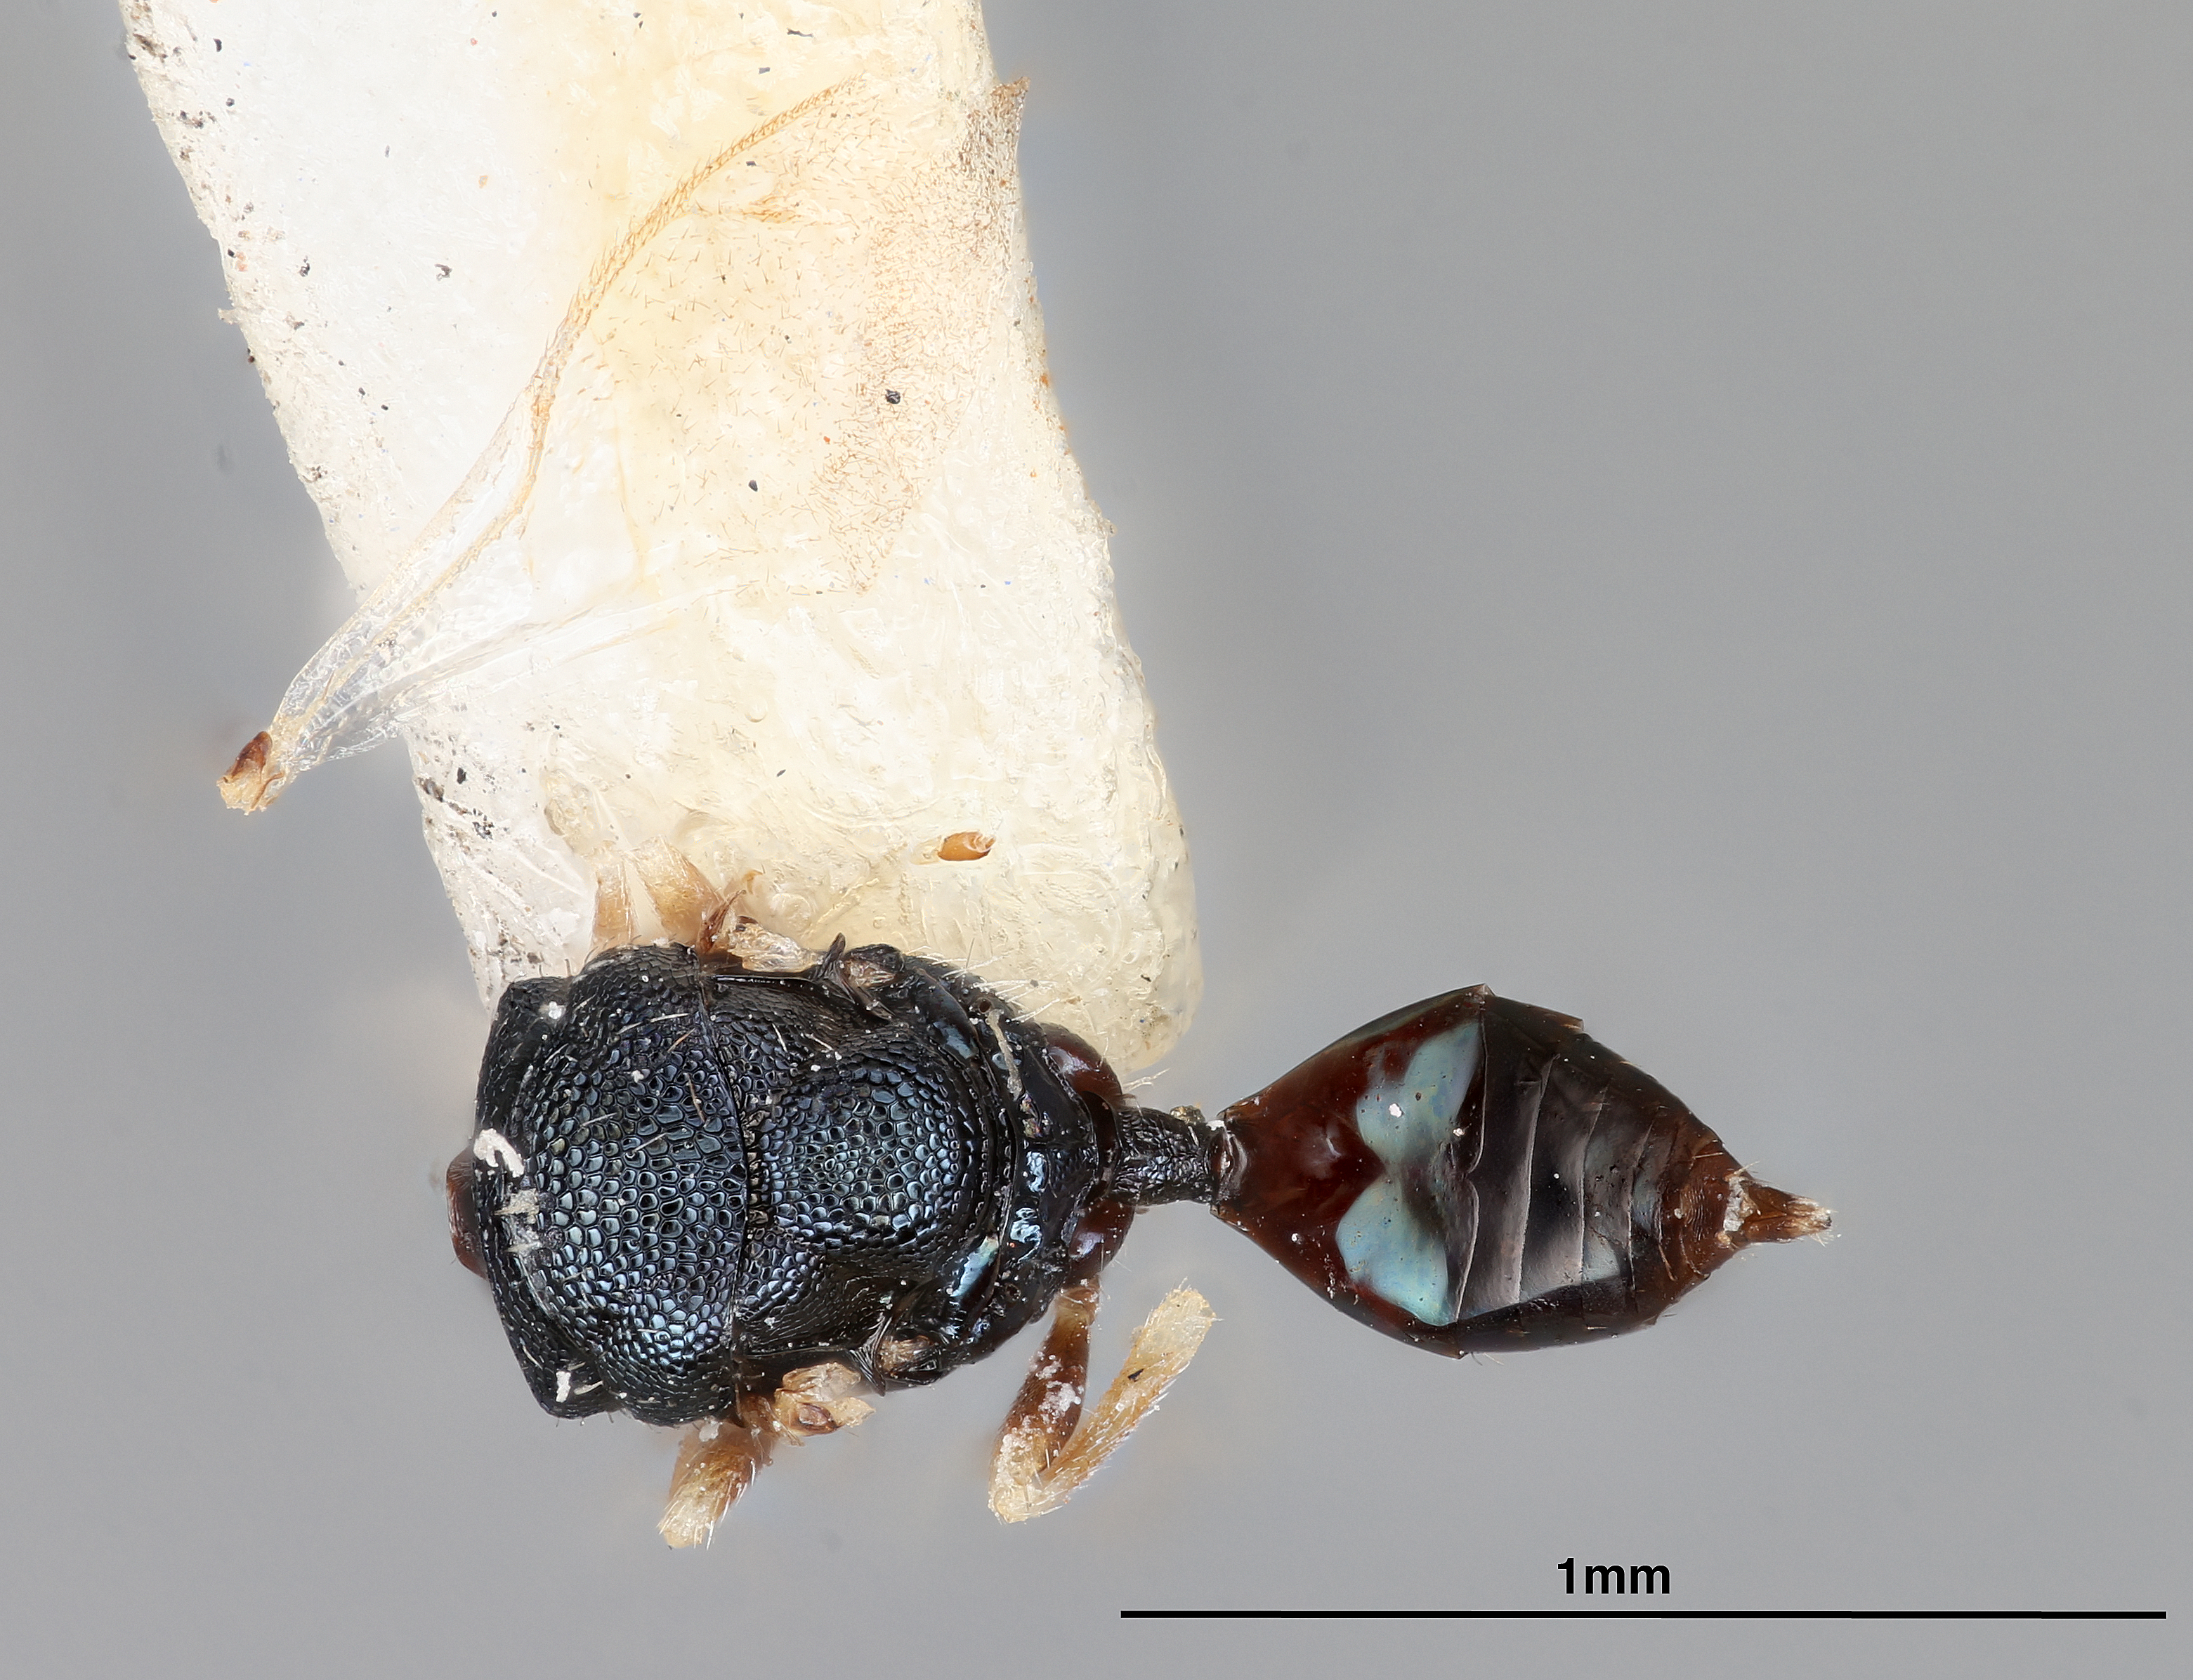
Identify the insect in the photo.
Polycystus clypeatus
